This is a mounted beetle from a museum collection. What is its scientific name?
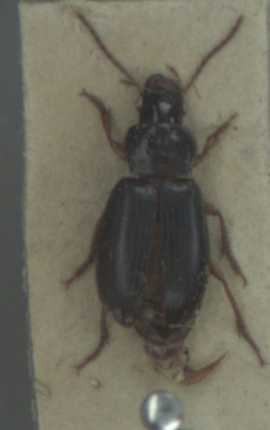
Ophonus rufibarbis
